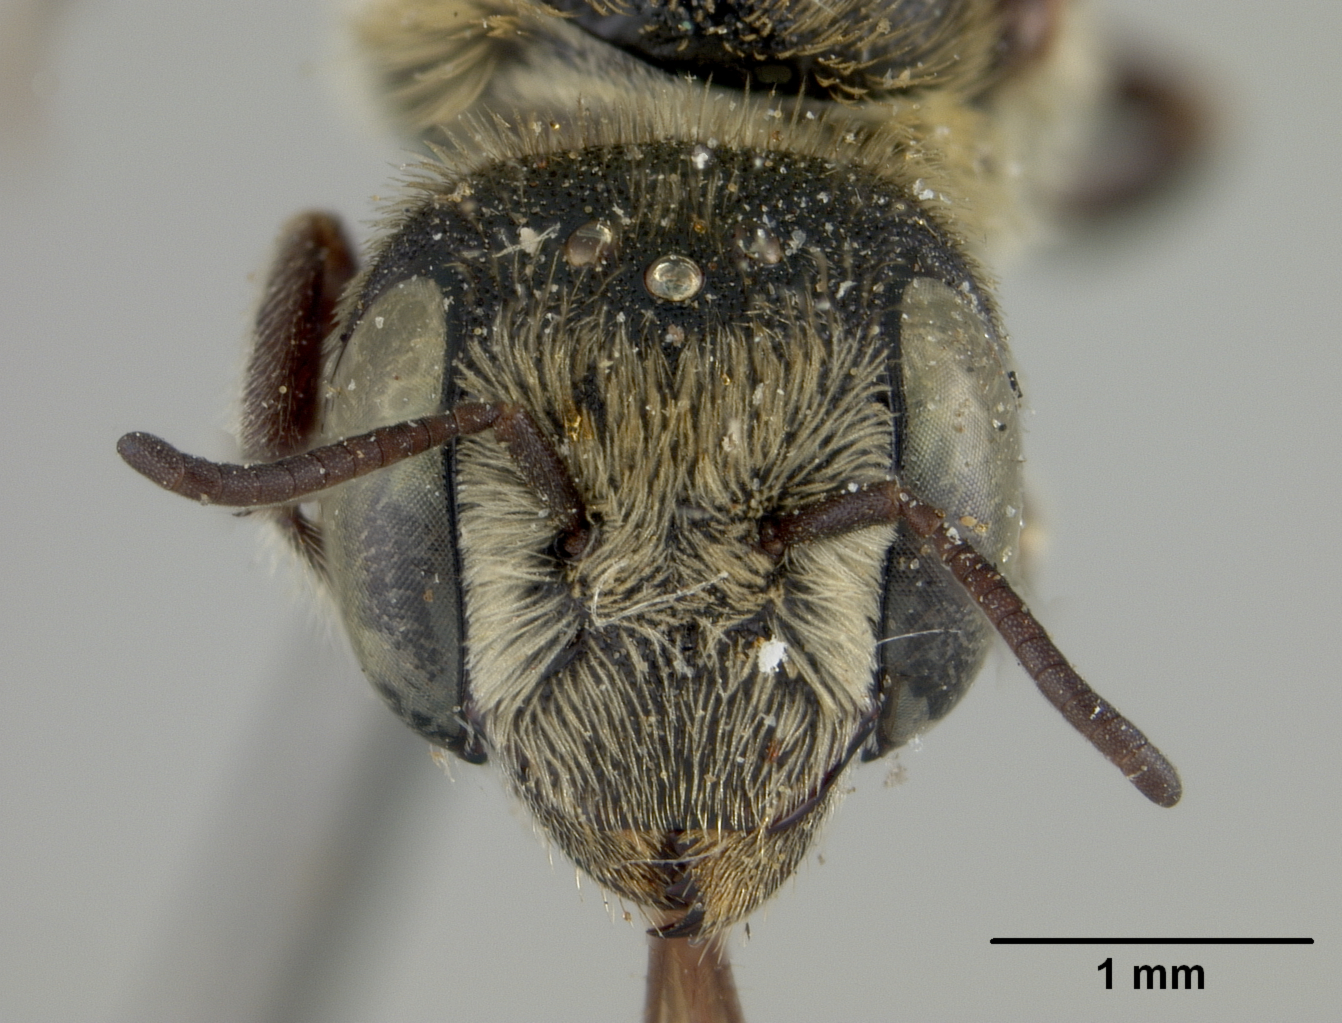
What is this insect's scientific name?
Chalicodoma californica
